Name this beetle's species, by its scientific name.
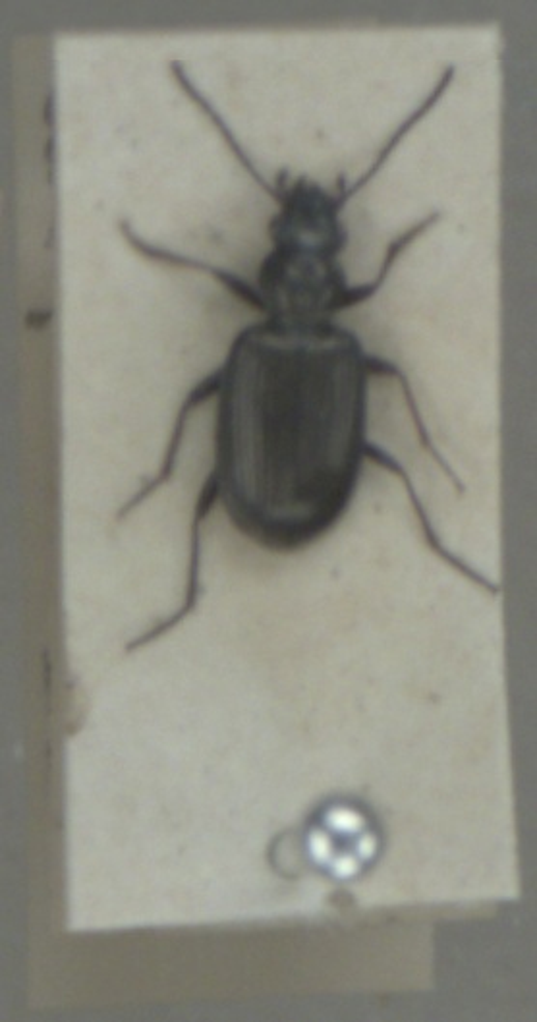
Bembidion punctulatum
